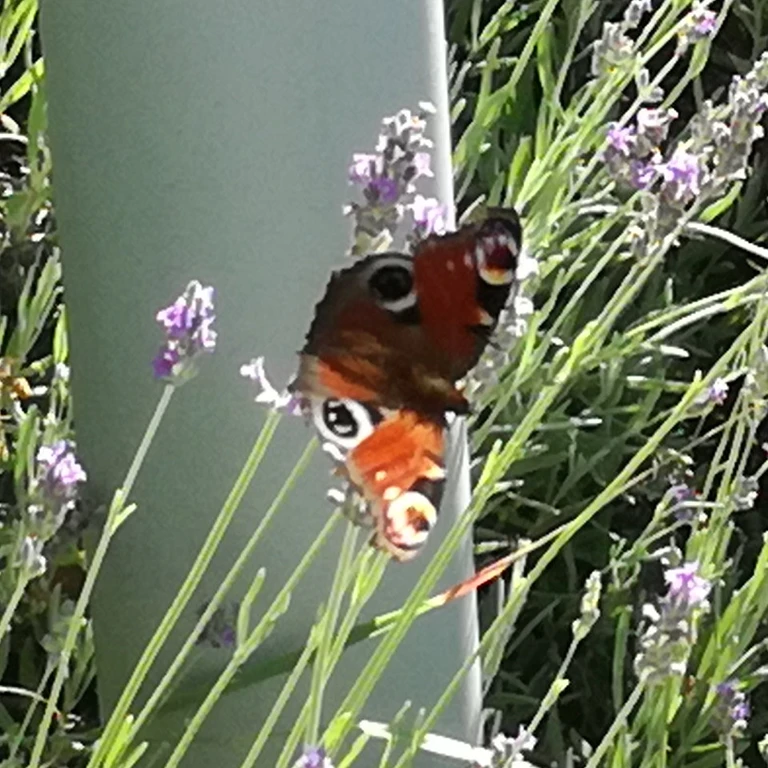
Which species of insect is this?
Aglais io
